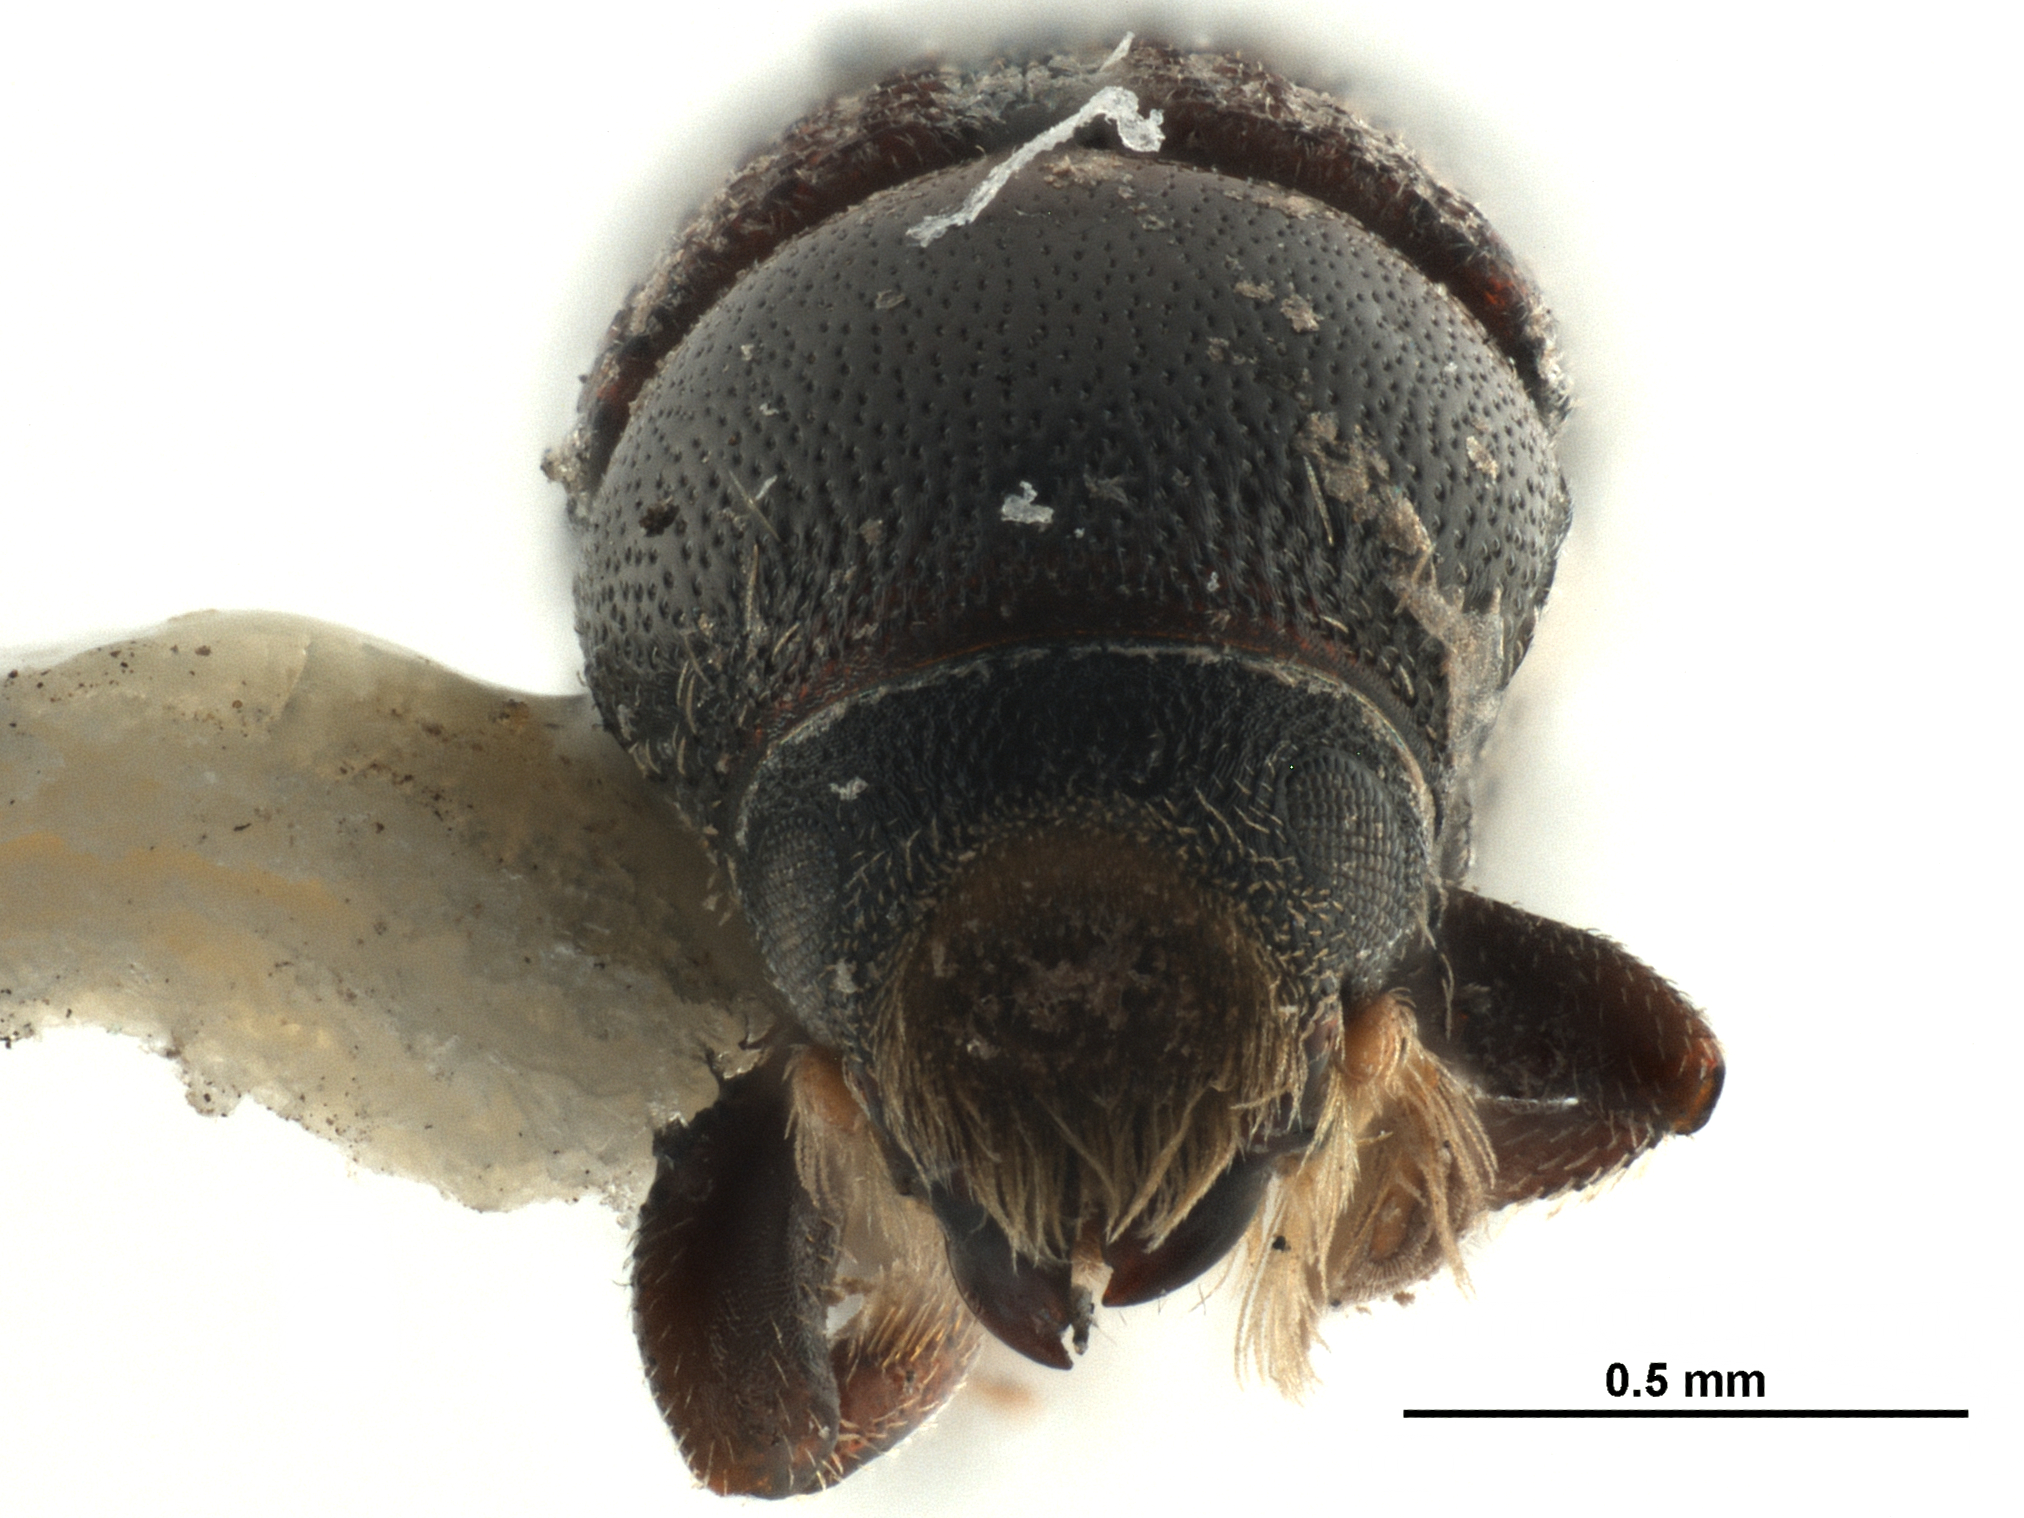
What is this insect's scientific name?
Loganius recavus
